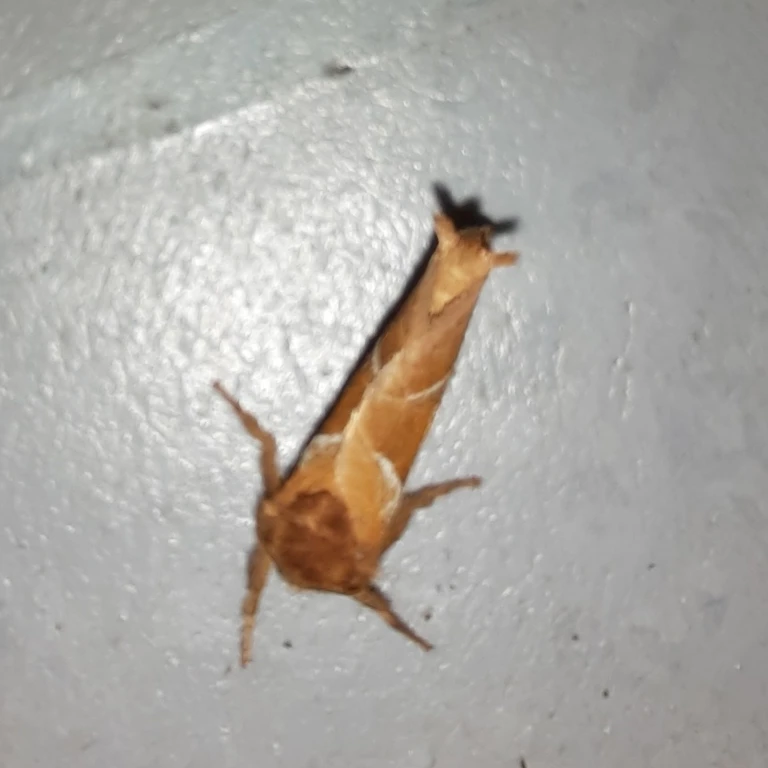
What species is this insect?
Triodia sylvina
